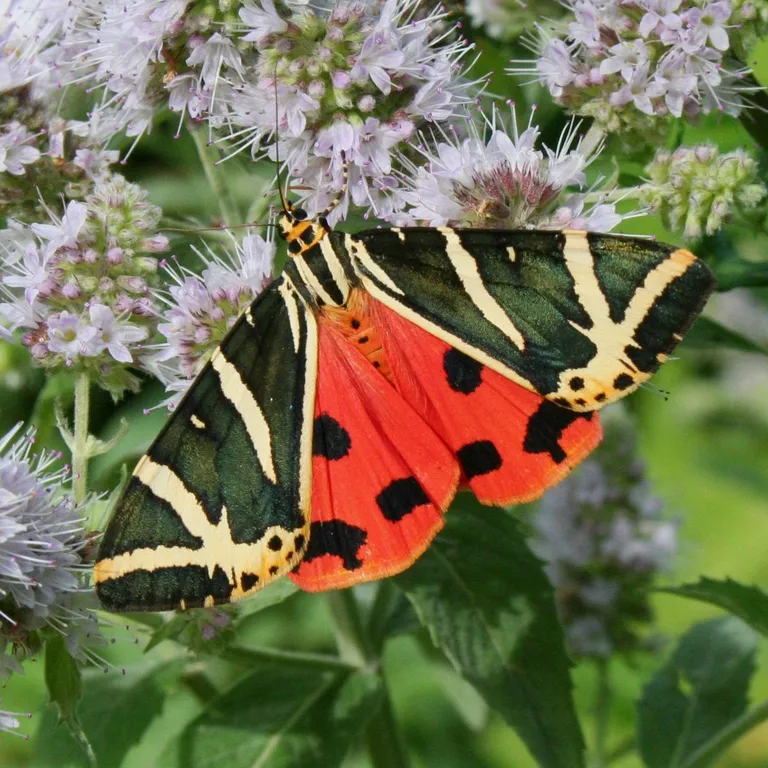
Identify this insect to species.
Euplagia quadripunctaria
